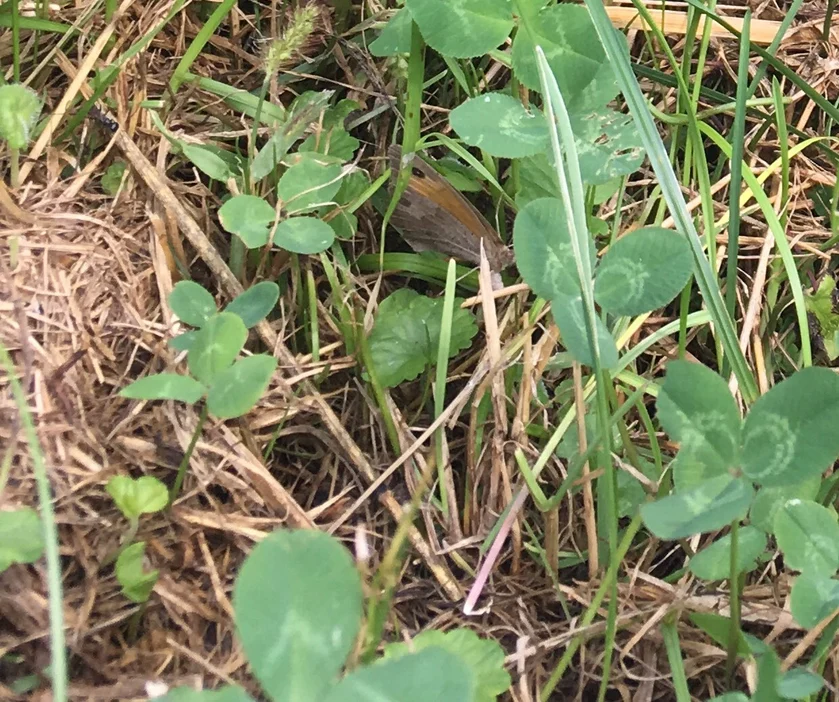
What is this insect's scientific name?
Maniola jurtina
